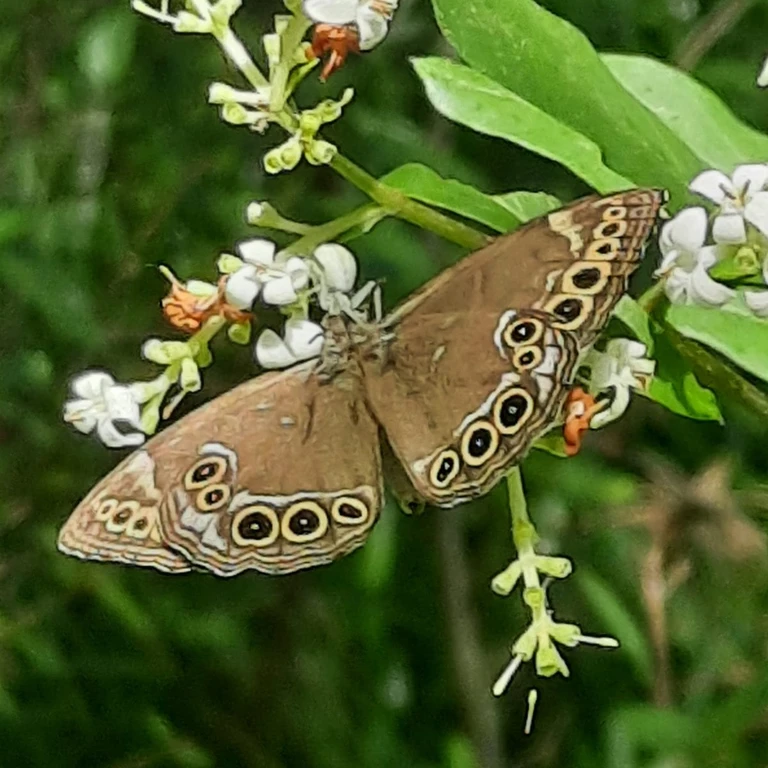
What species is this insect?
Lopinga achine (also Pararge achine)
